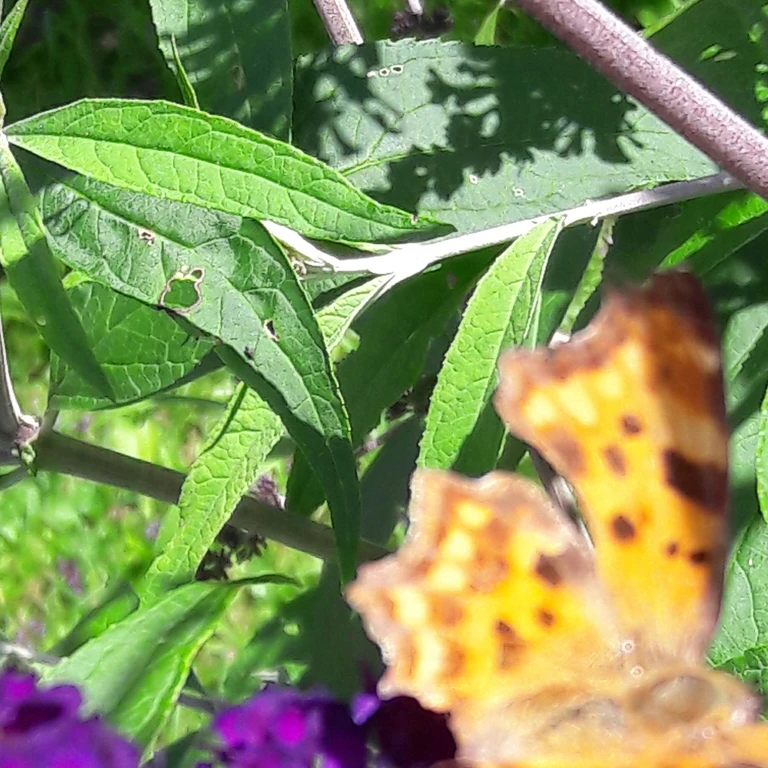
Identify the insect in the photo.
Polygonia c-album
